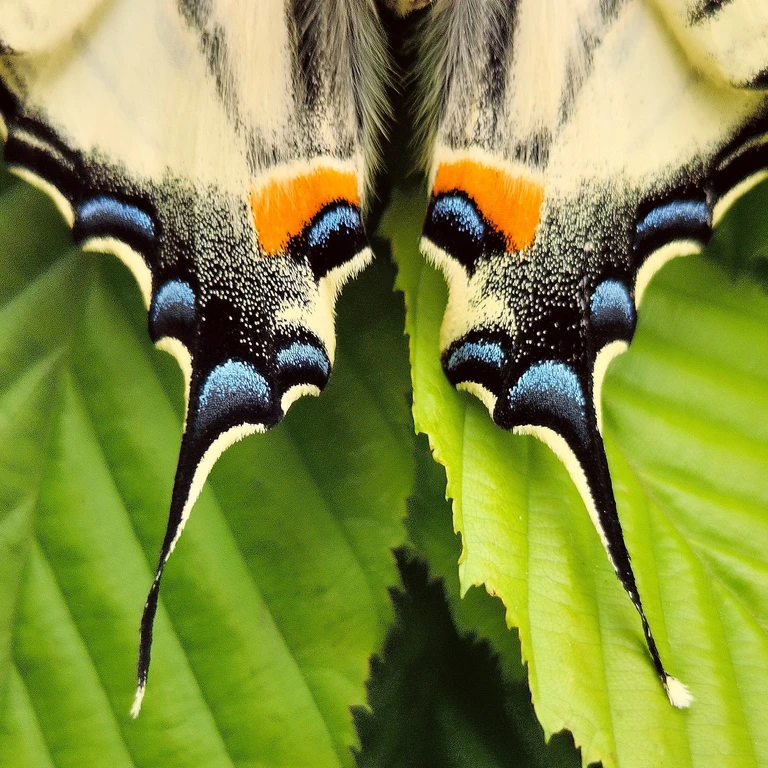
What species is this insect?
Iphiclides podalirius
